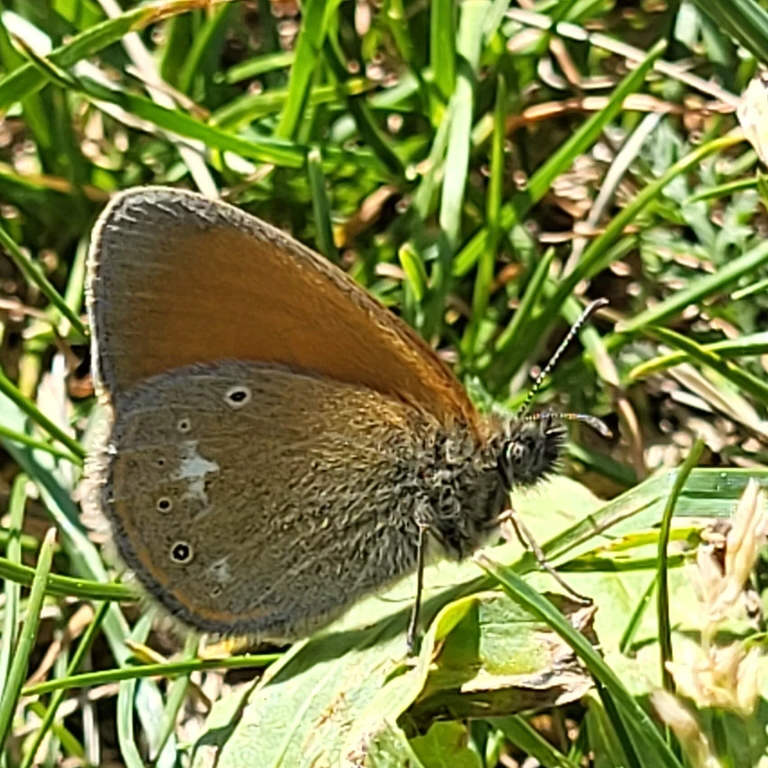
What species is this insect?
Coenonympha glycerion (also Coenonympha iphis)
